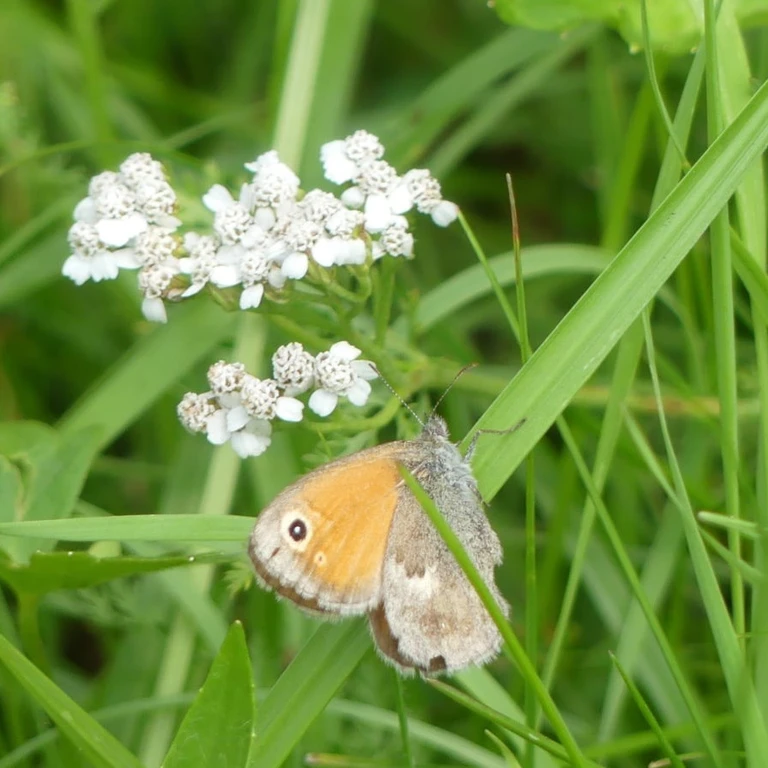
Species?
Coenonympha pamphilus
